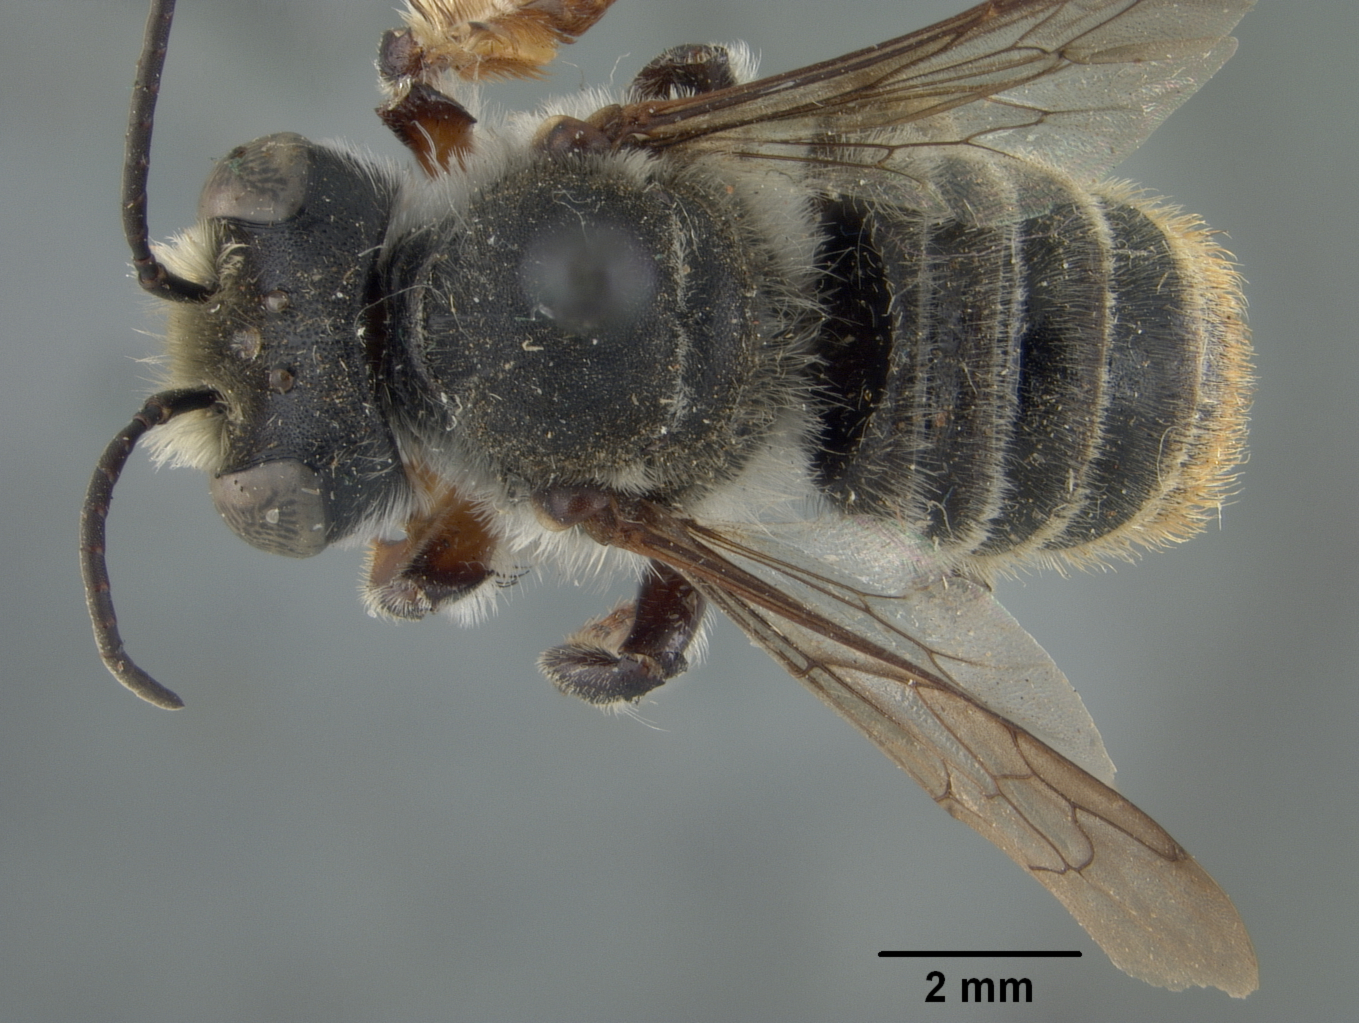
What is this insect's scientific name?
Megachile alopecura
